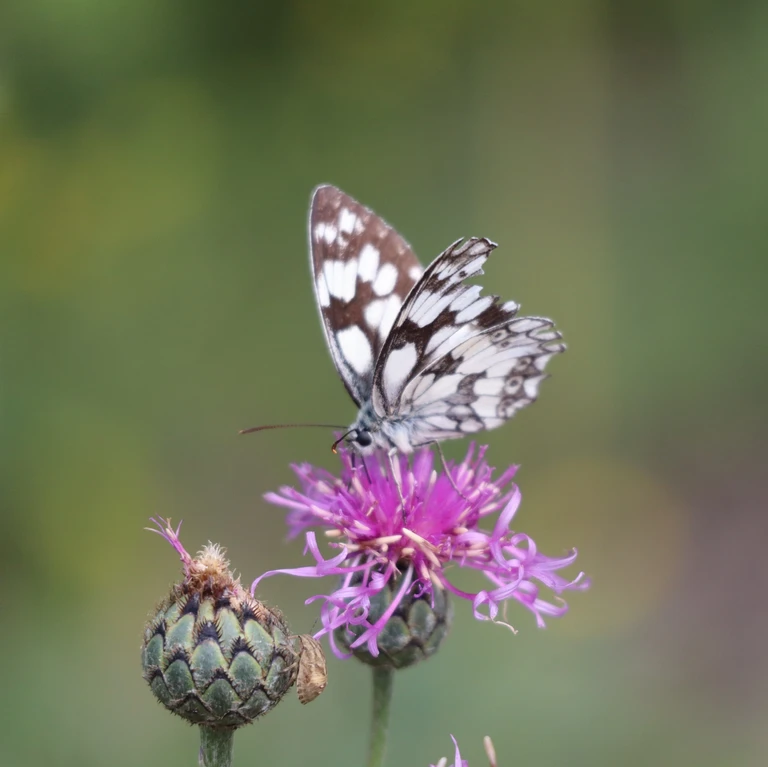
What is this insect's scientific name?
Melanargia galathea
